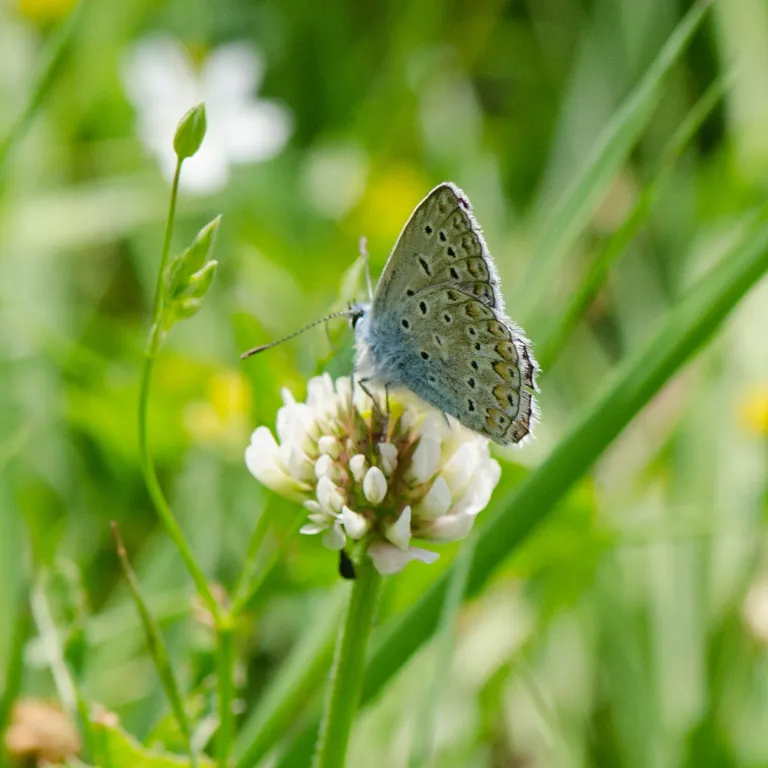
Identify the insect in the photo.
Polyommatus icarus
